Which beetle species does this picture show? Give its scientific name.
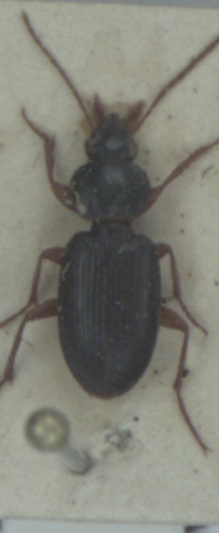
Synuchus vivalis
